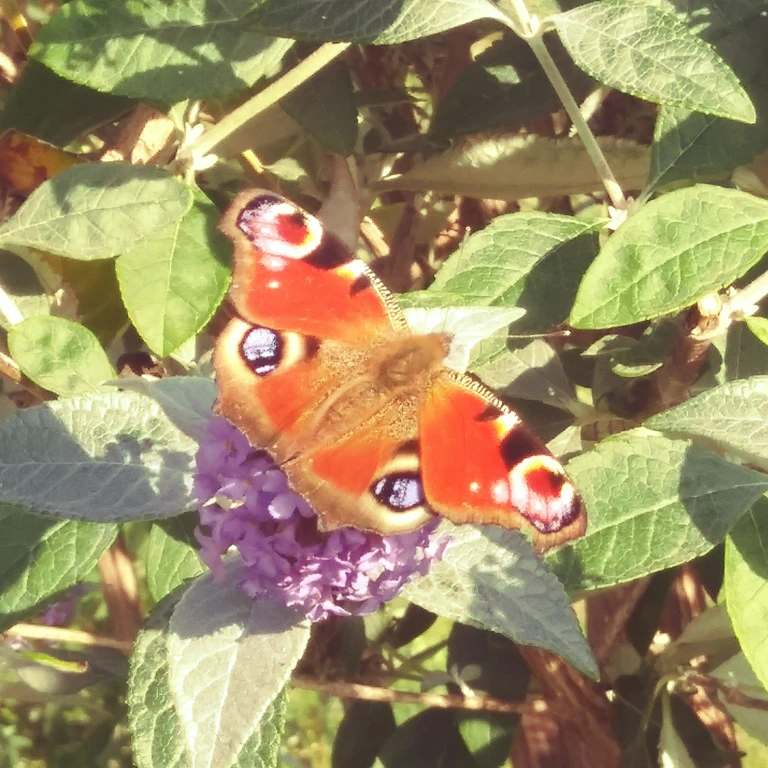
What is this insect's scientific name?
Aglais io
